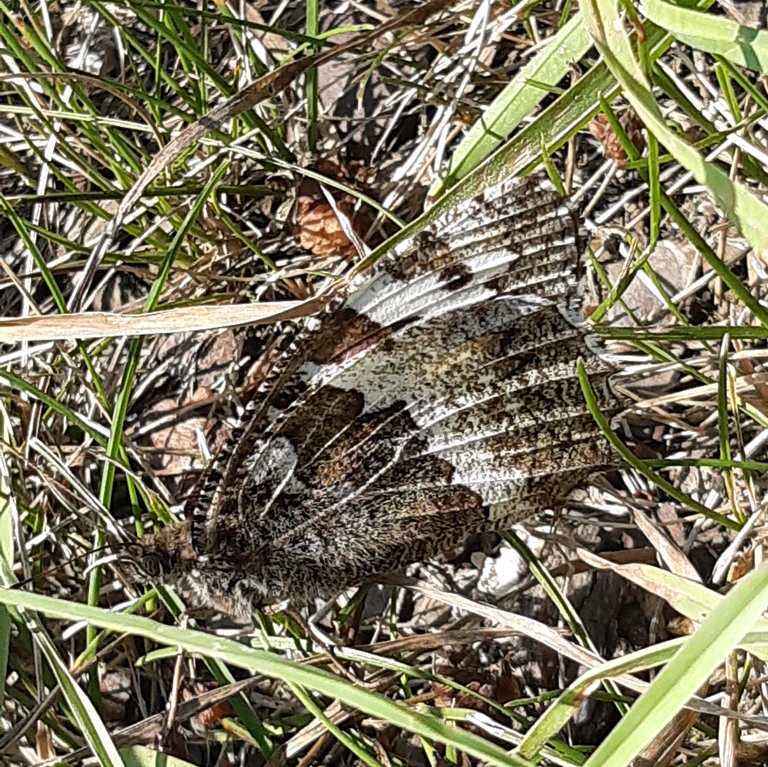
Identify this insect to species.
Brintesia circe
